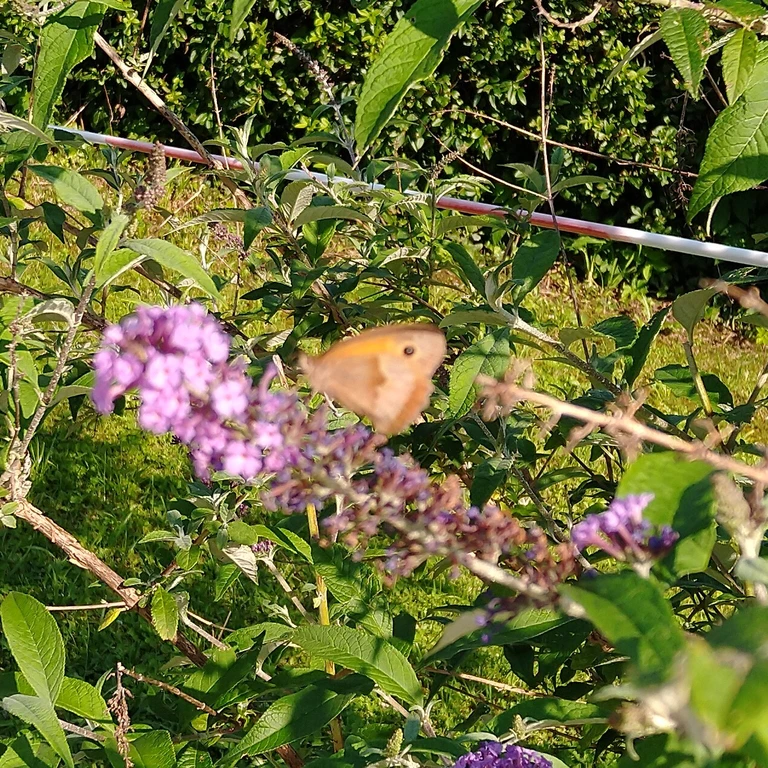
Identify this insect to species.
Maniola jurtina
